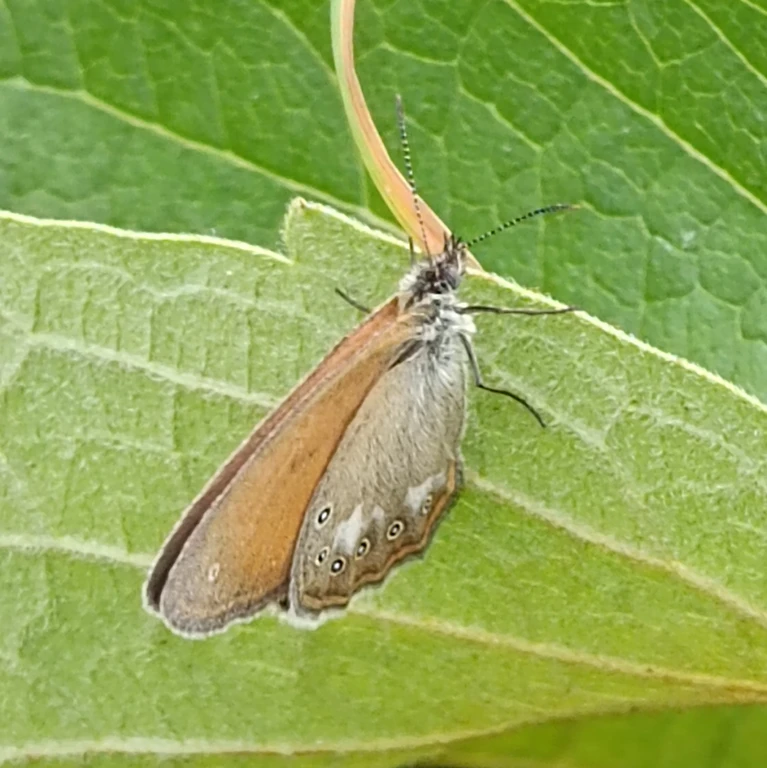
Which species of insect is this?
Coenonympha glycerion (also Coenonympha iphis)
